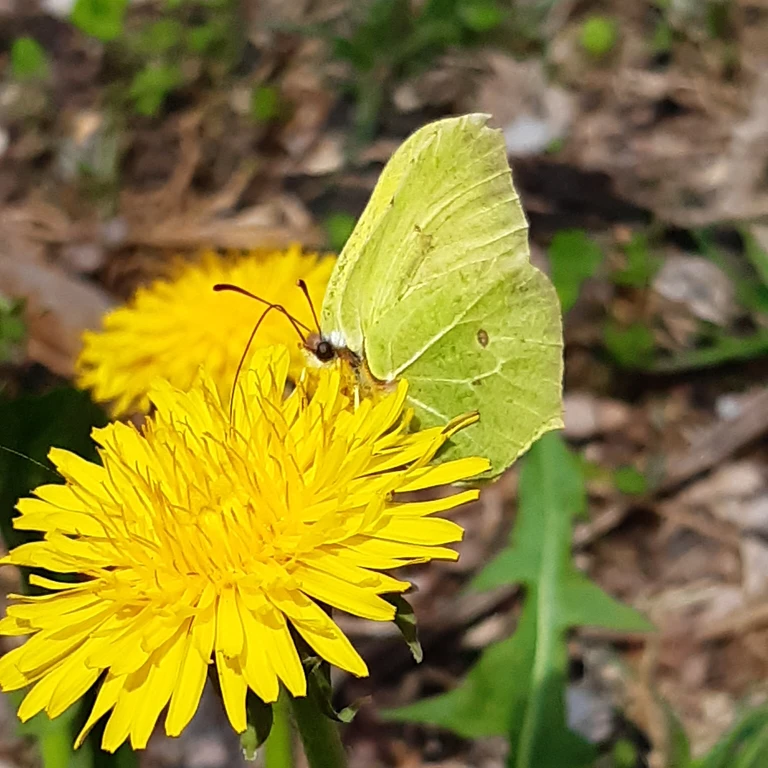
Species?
Gonepteryx rhamni
